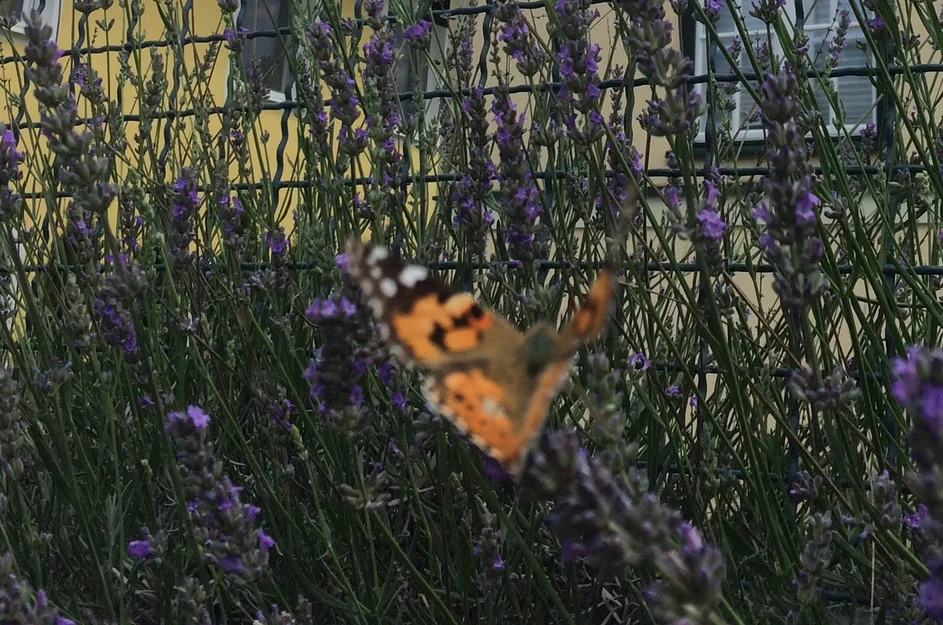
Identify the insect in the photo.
Vanessa cardui
